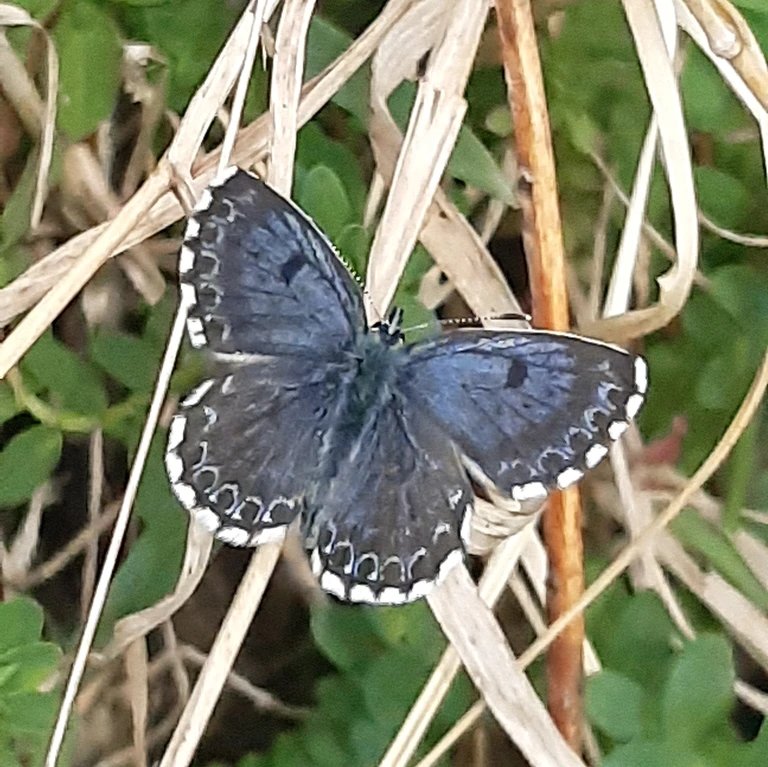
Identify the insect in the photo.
Scolitantides orion
